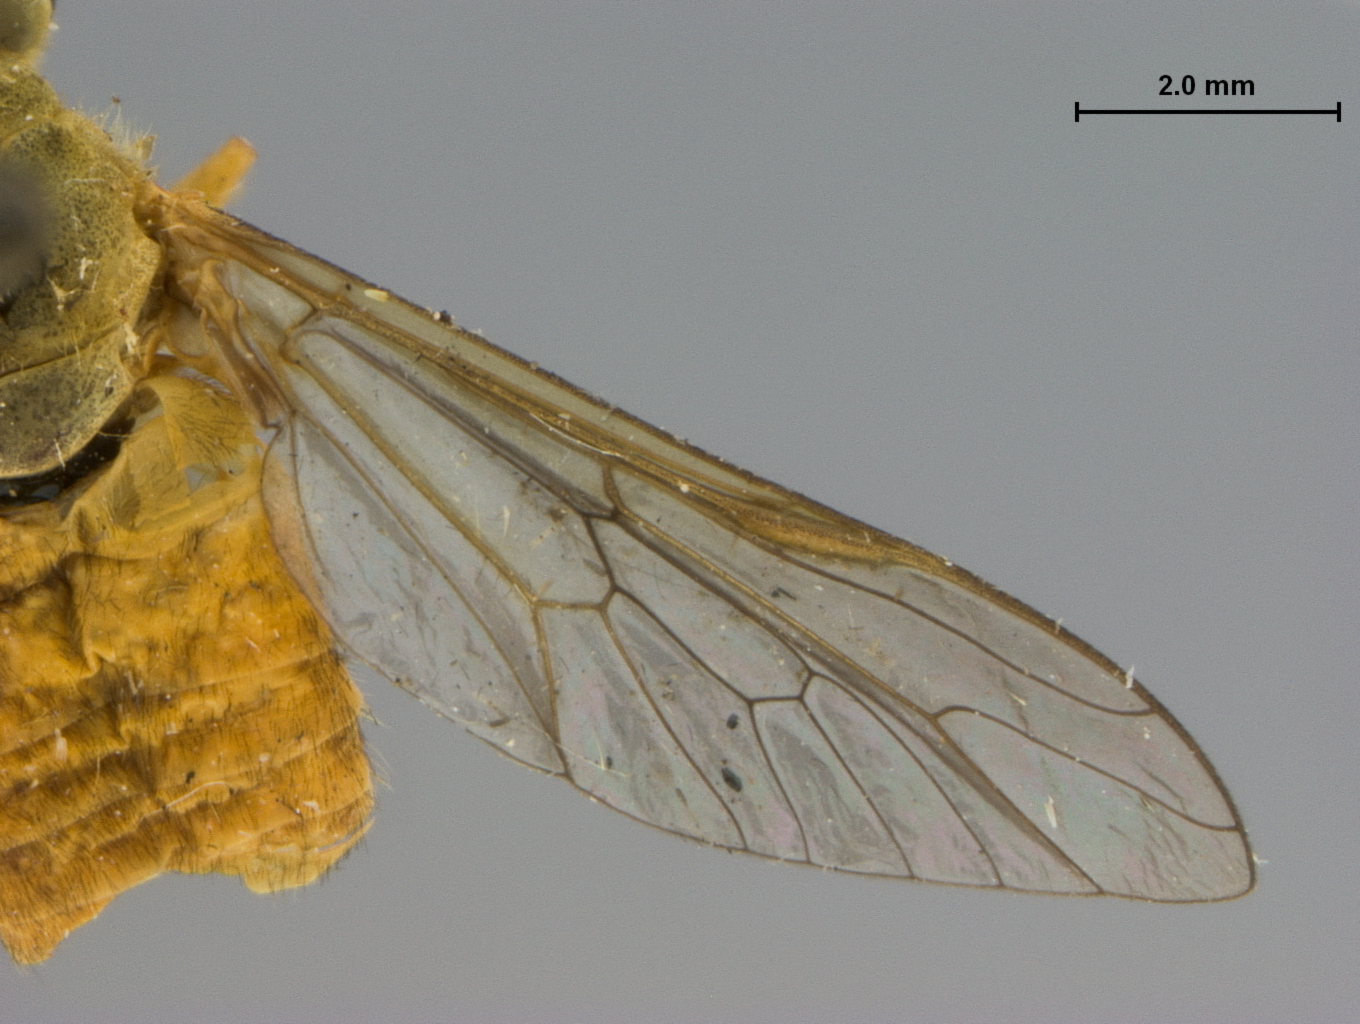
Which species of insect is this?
Silvius suifui
